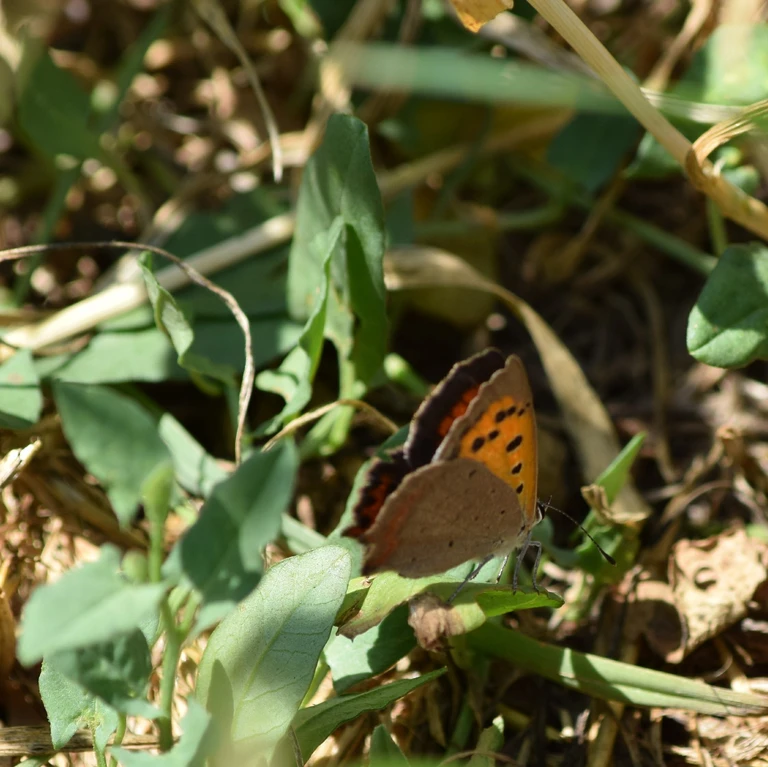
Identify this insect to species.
Lycaena phlaeas
